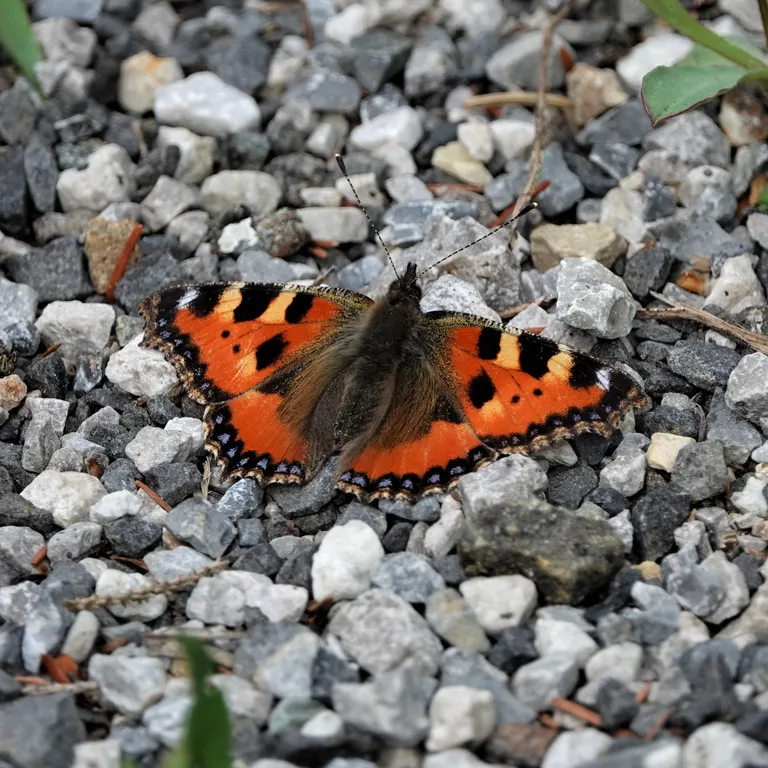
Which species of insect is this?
Aglais urticae
